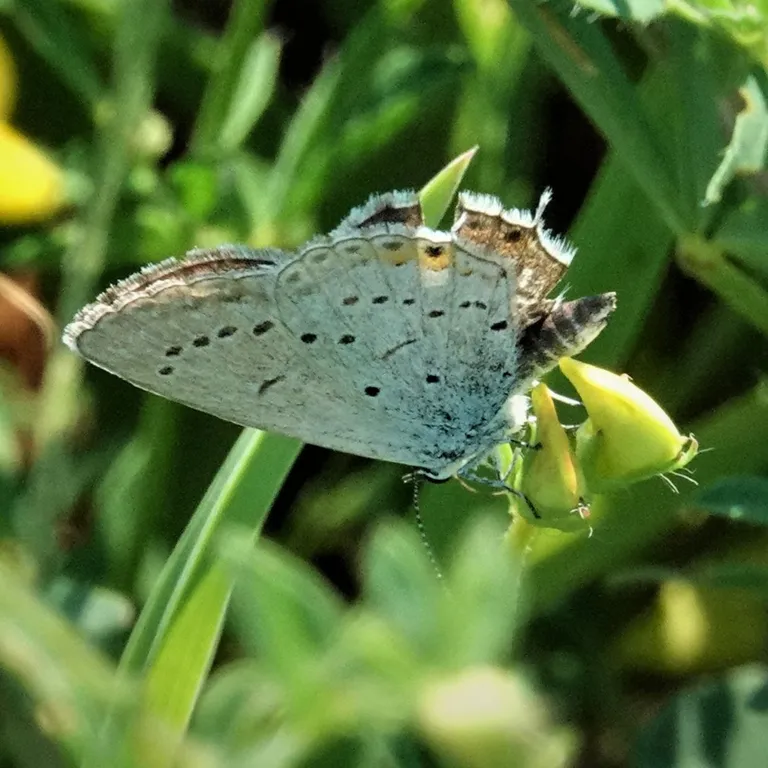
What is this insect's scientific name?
Cupido argiades (also Elkalyce argiades)
